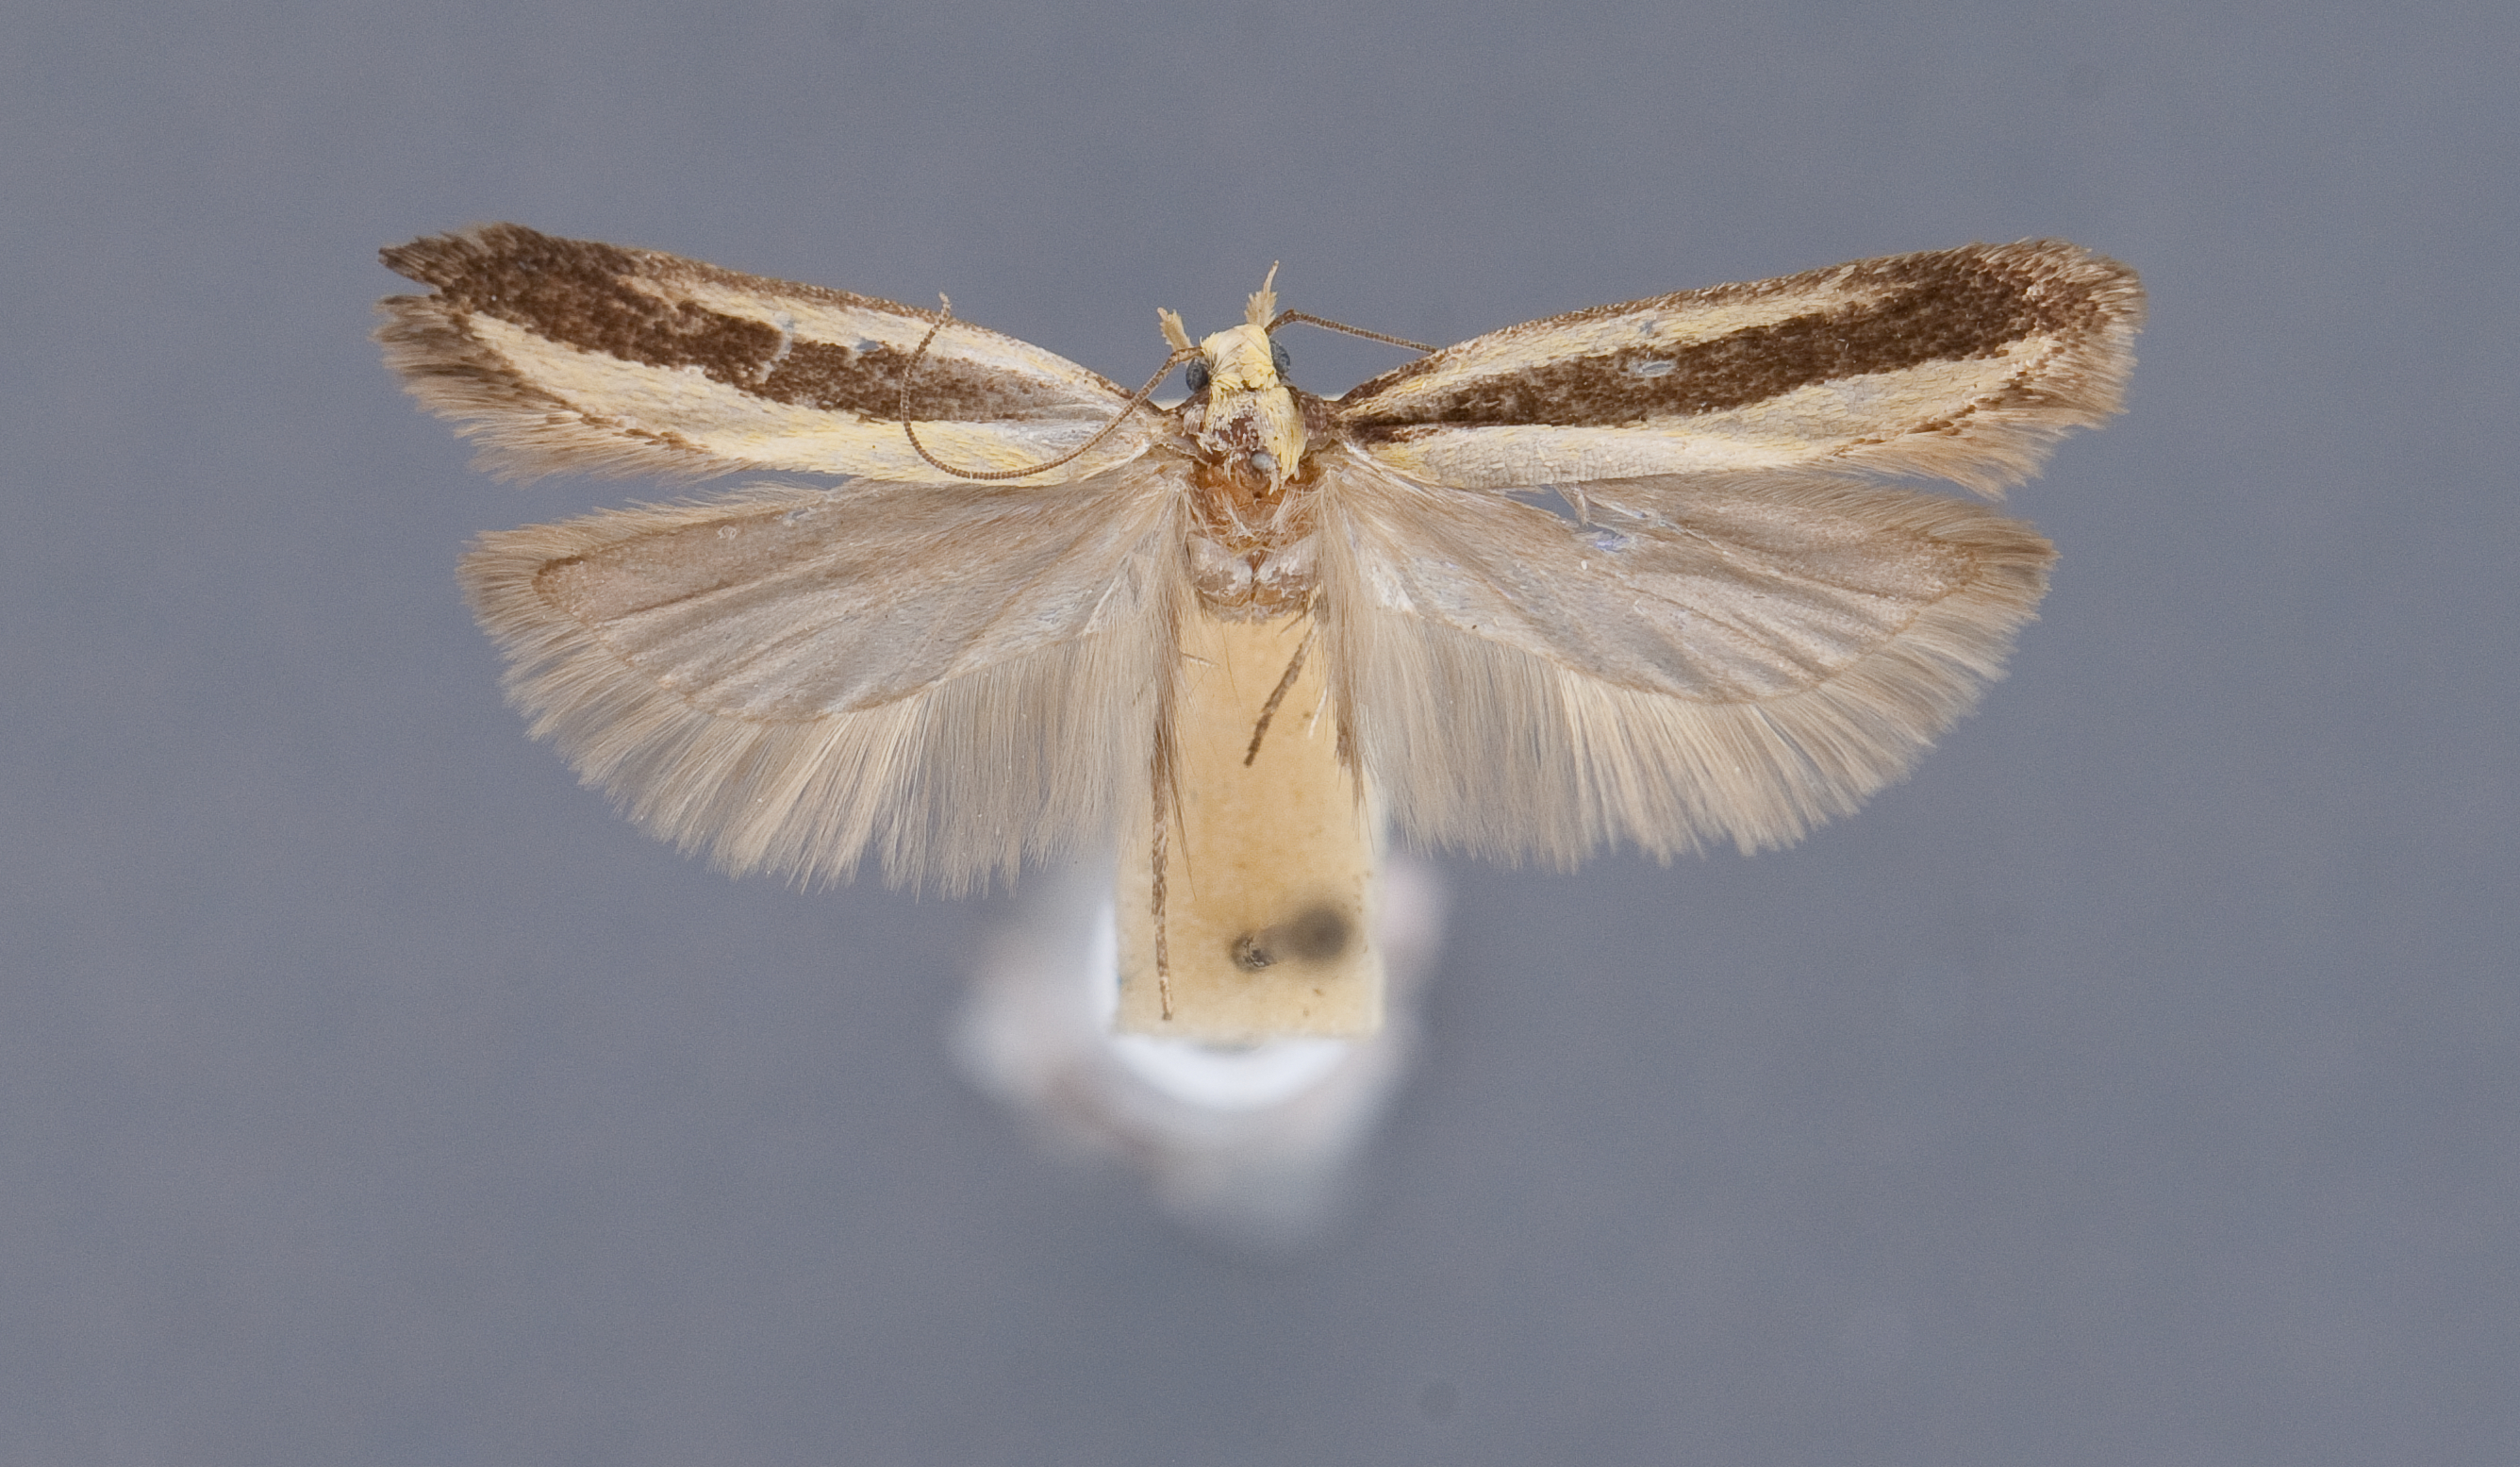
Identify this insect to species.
Gelechia aristella (also Chionodes aristella)
